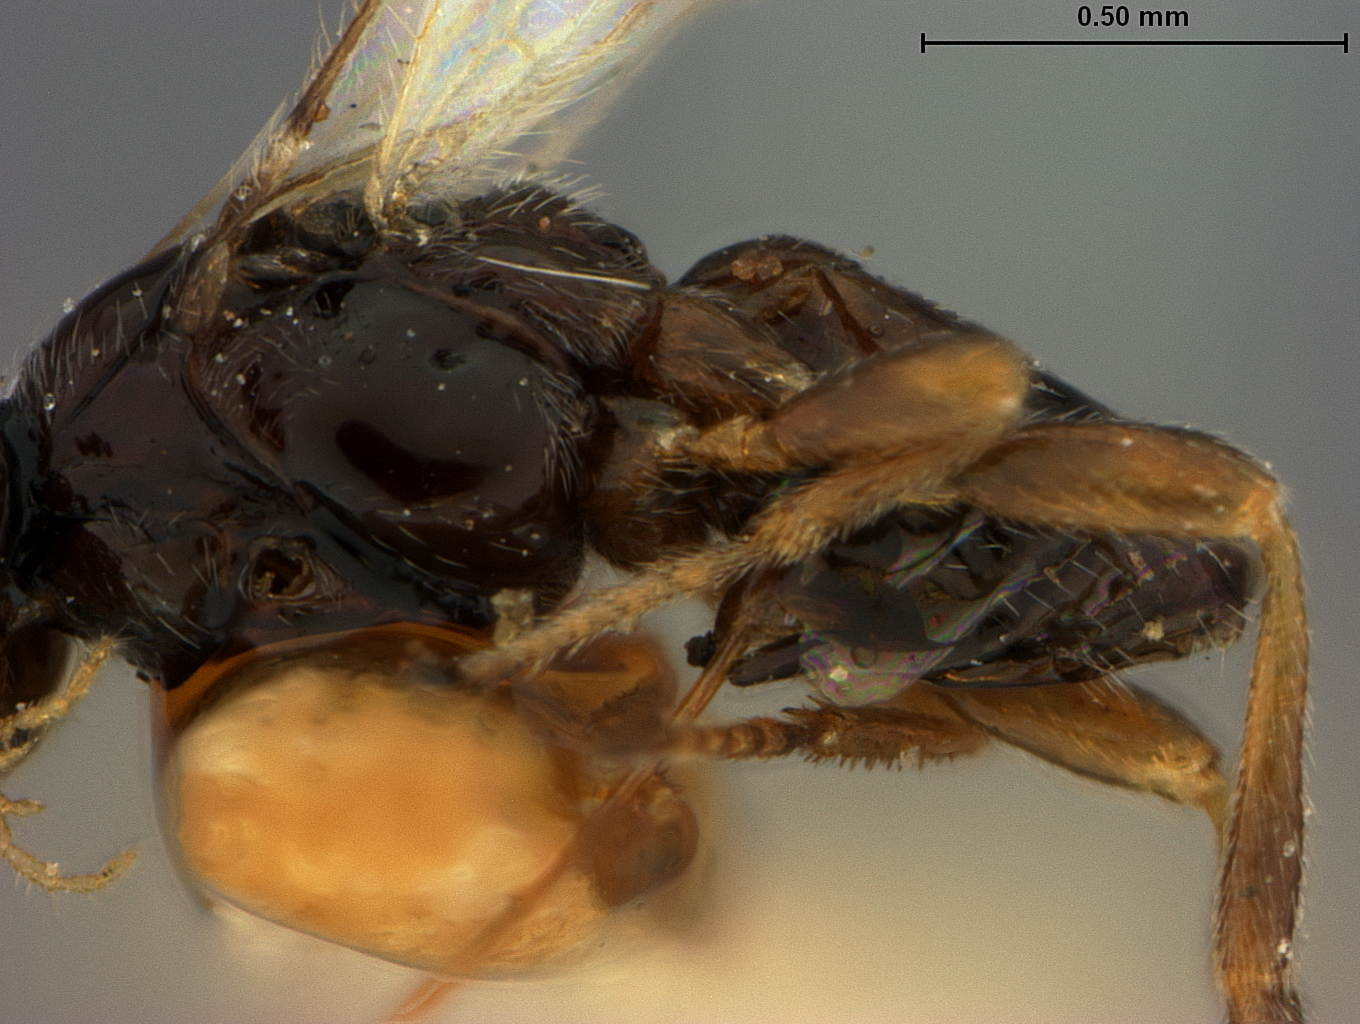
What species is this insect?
Homophyla atrocoxalis
